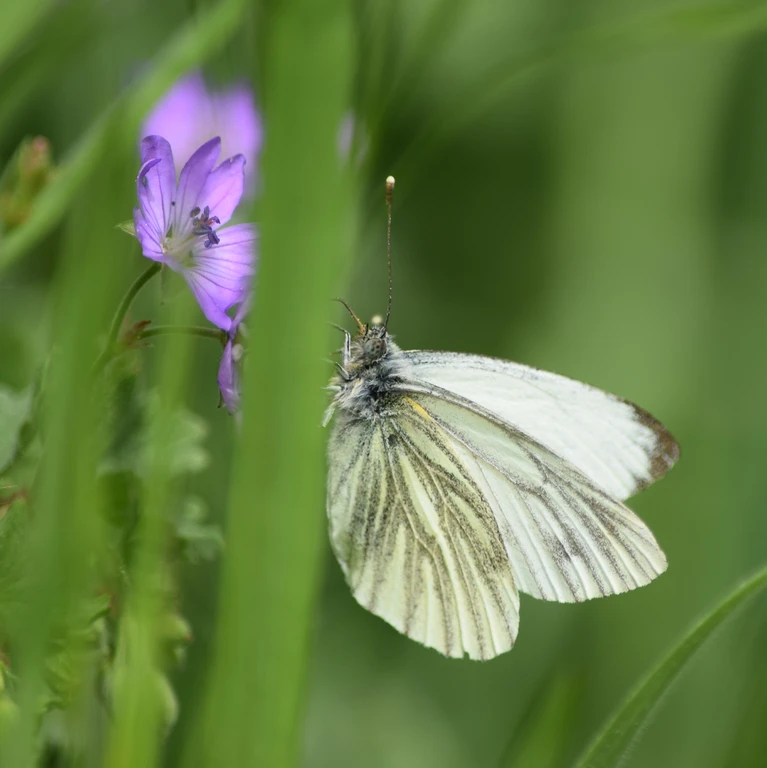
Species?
Pieris napi
